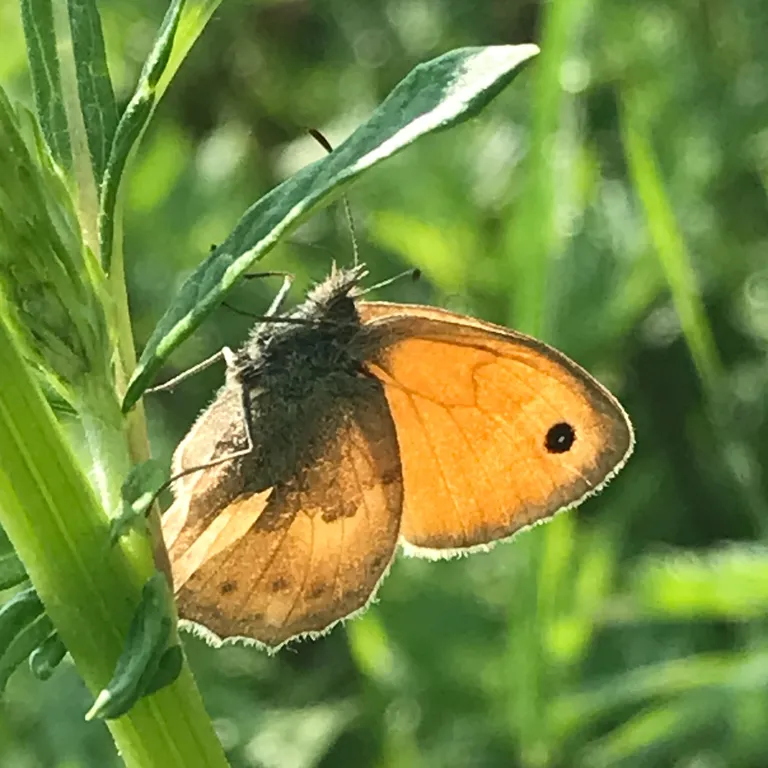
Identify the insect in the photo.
Coenonympha pamphilus
